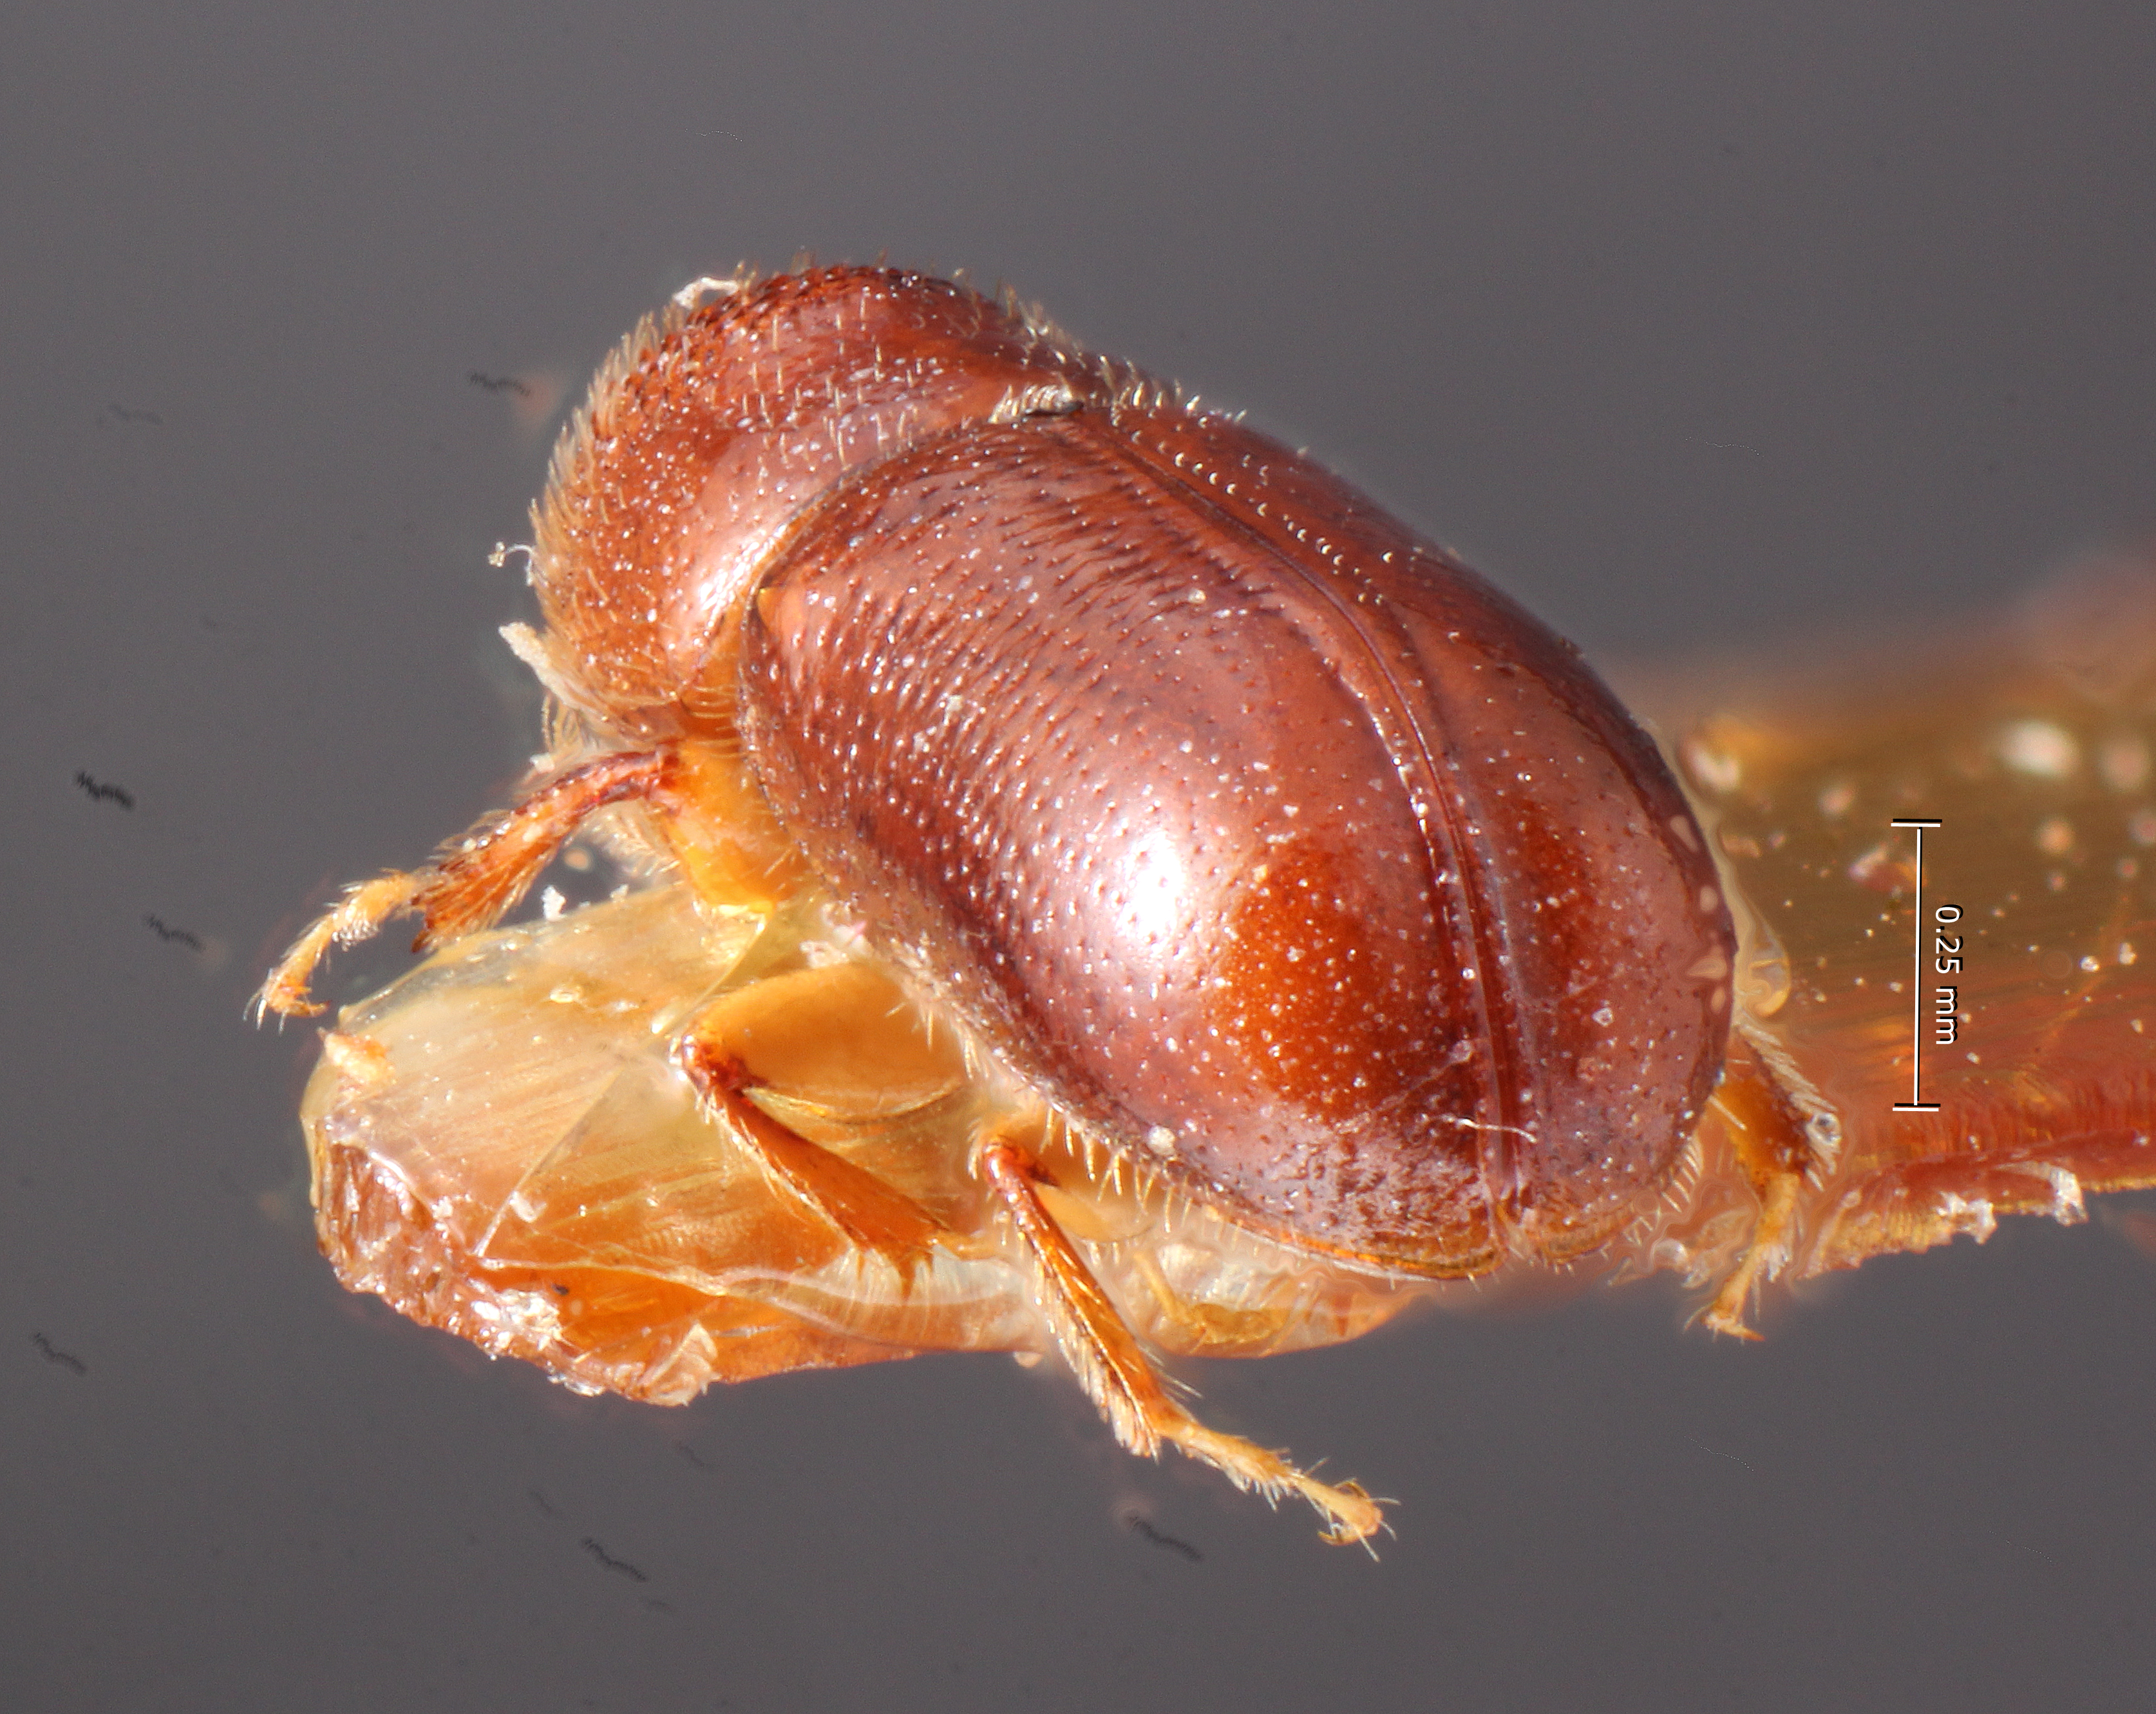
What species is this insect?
Pityophthorus navus
